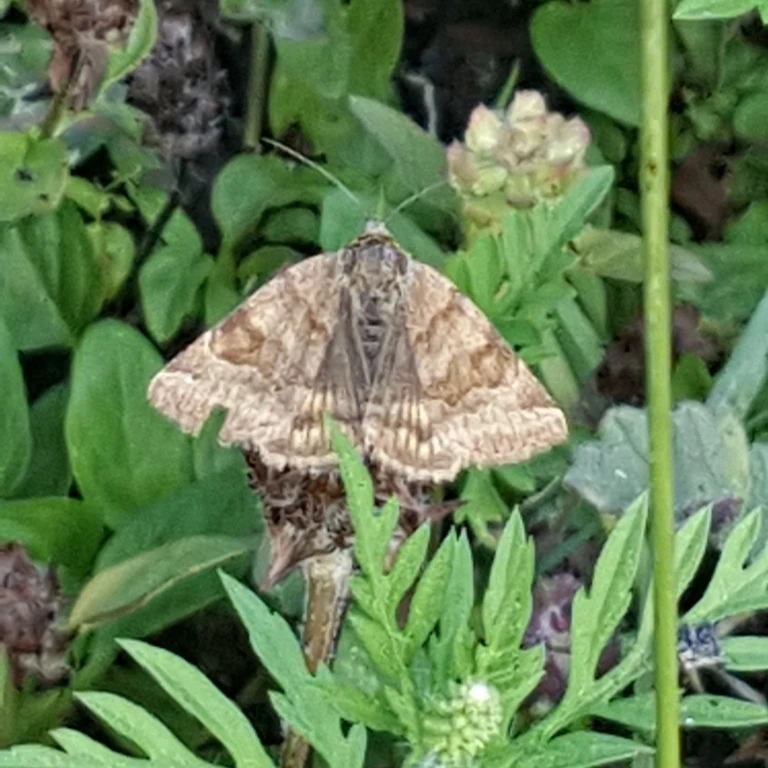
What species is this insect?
Euclidia glyphica
